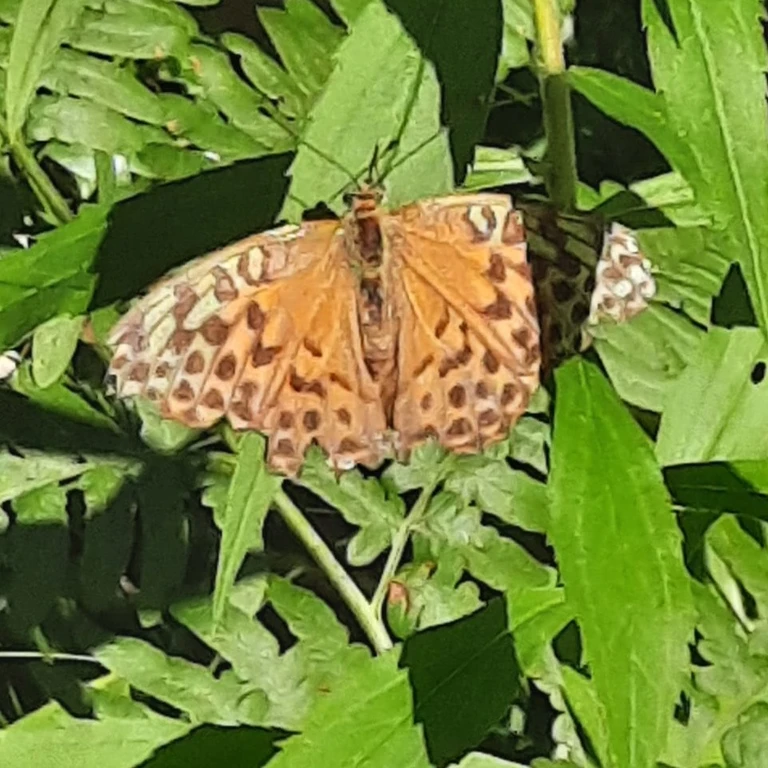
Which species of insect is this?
Argynnis paphia
